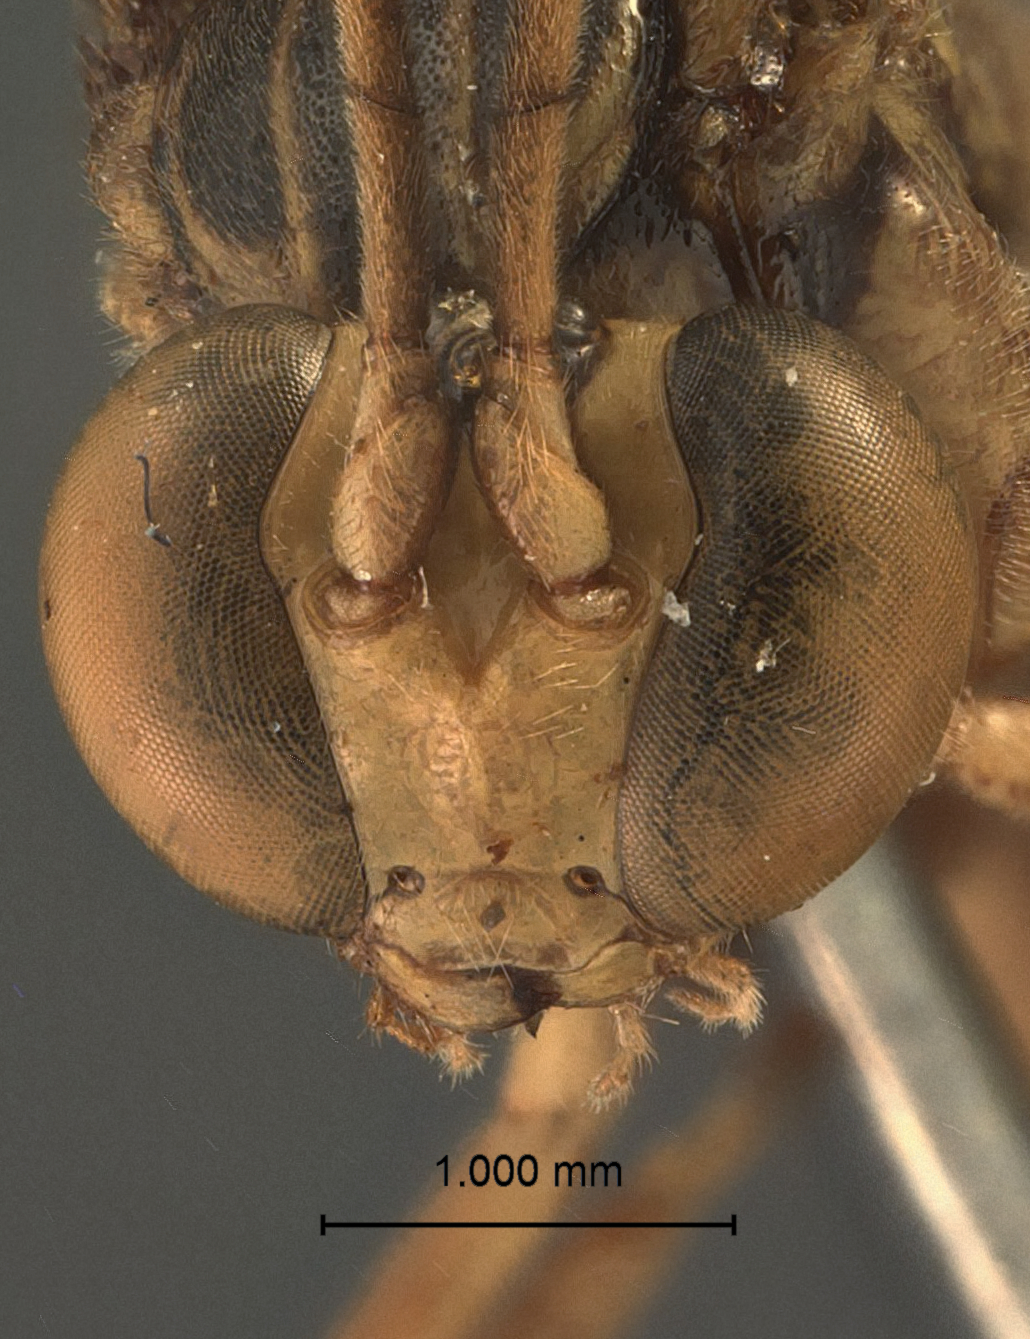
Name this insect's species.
Theronia srutellata
